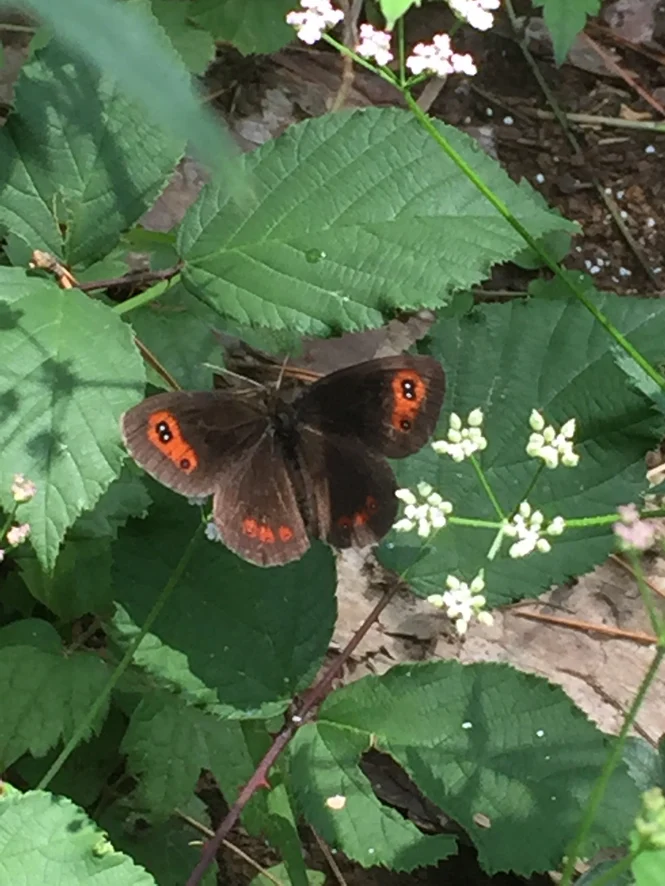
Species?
Erebia aethiops
